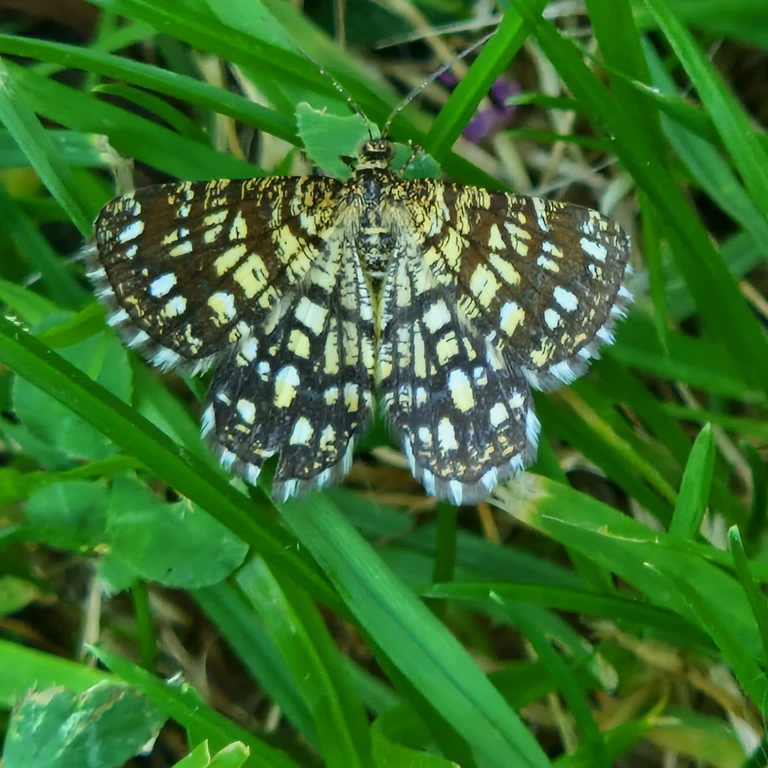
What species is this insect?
Chiasmia clathrata
